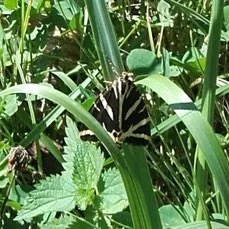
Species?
Euplagia quadripunctaria
